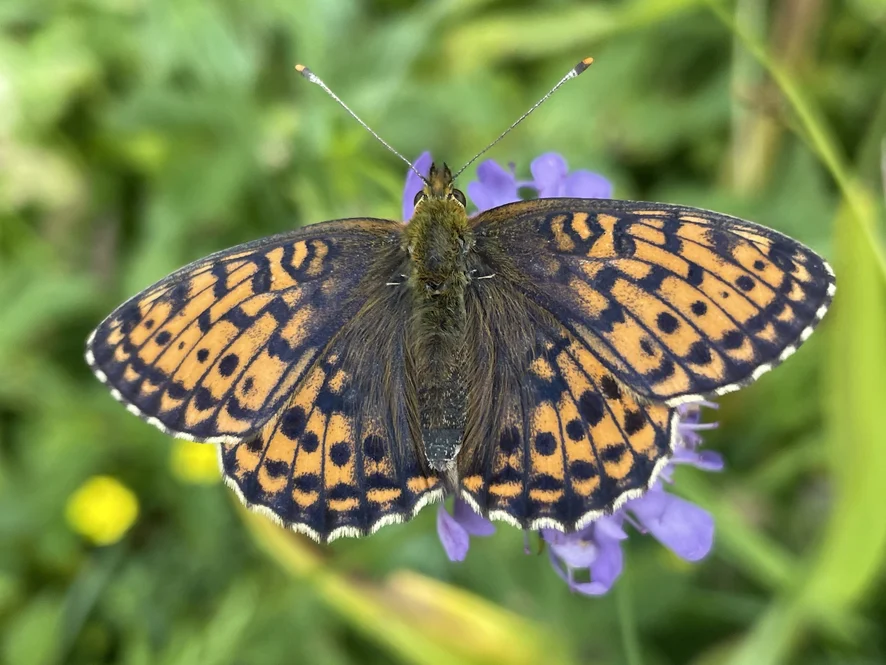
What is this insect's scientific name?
Brenthis ino
